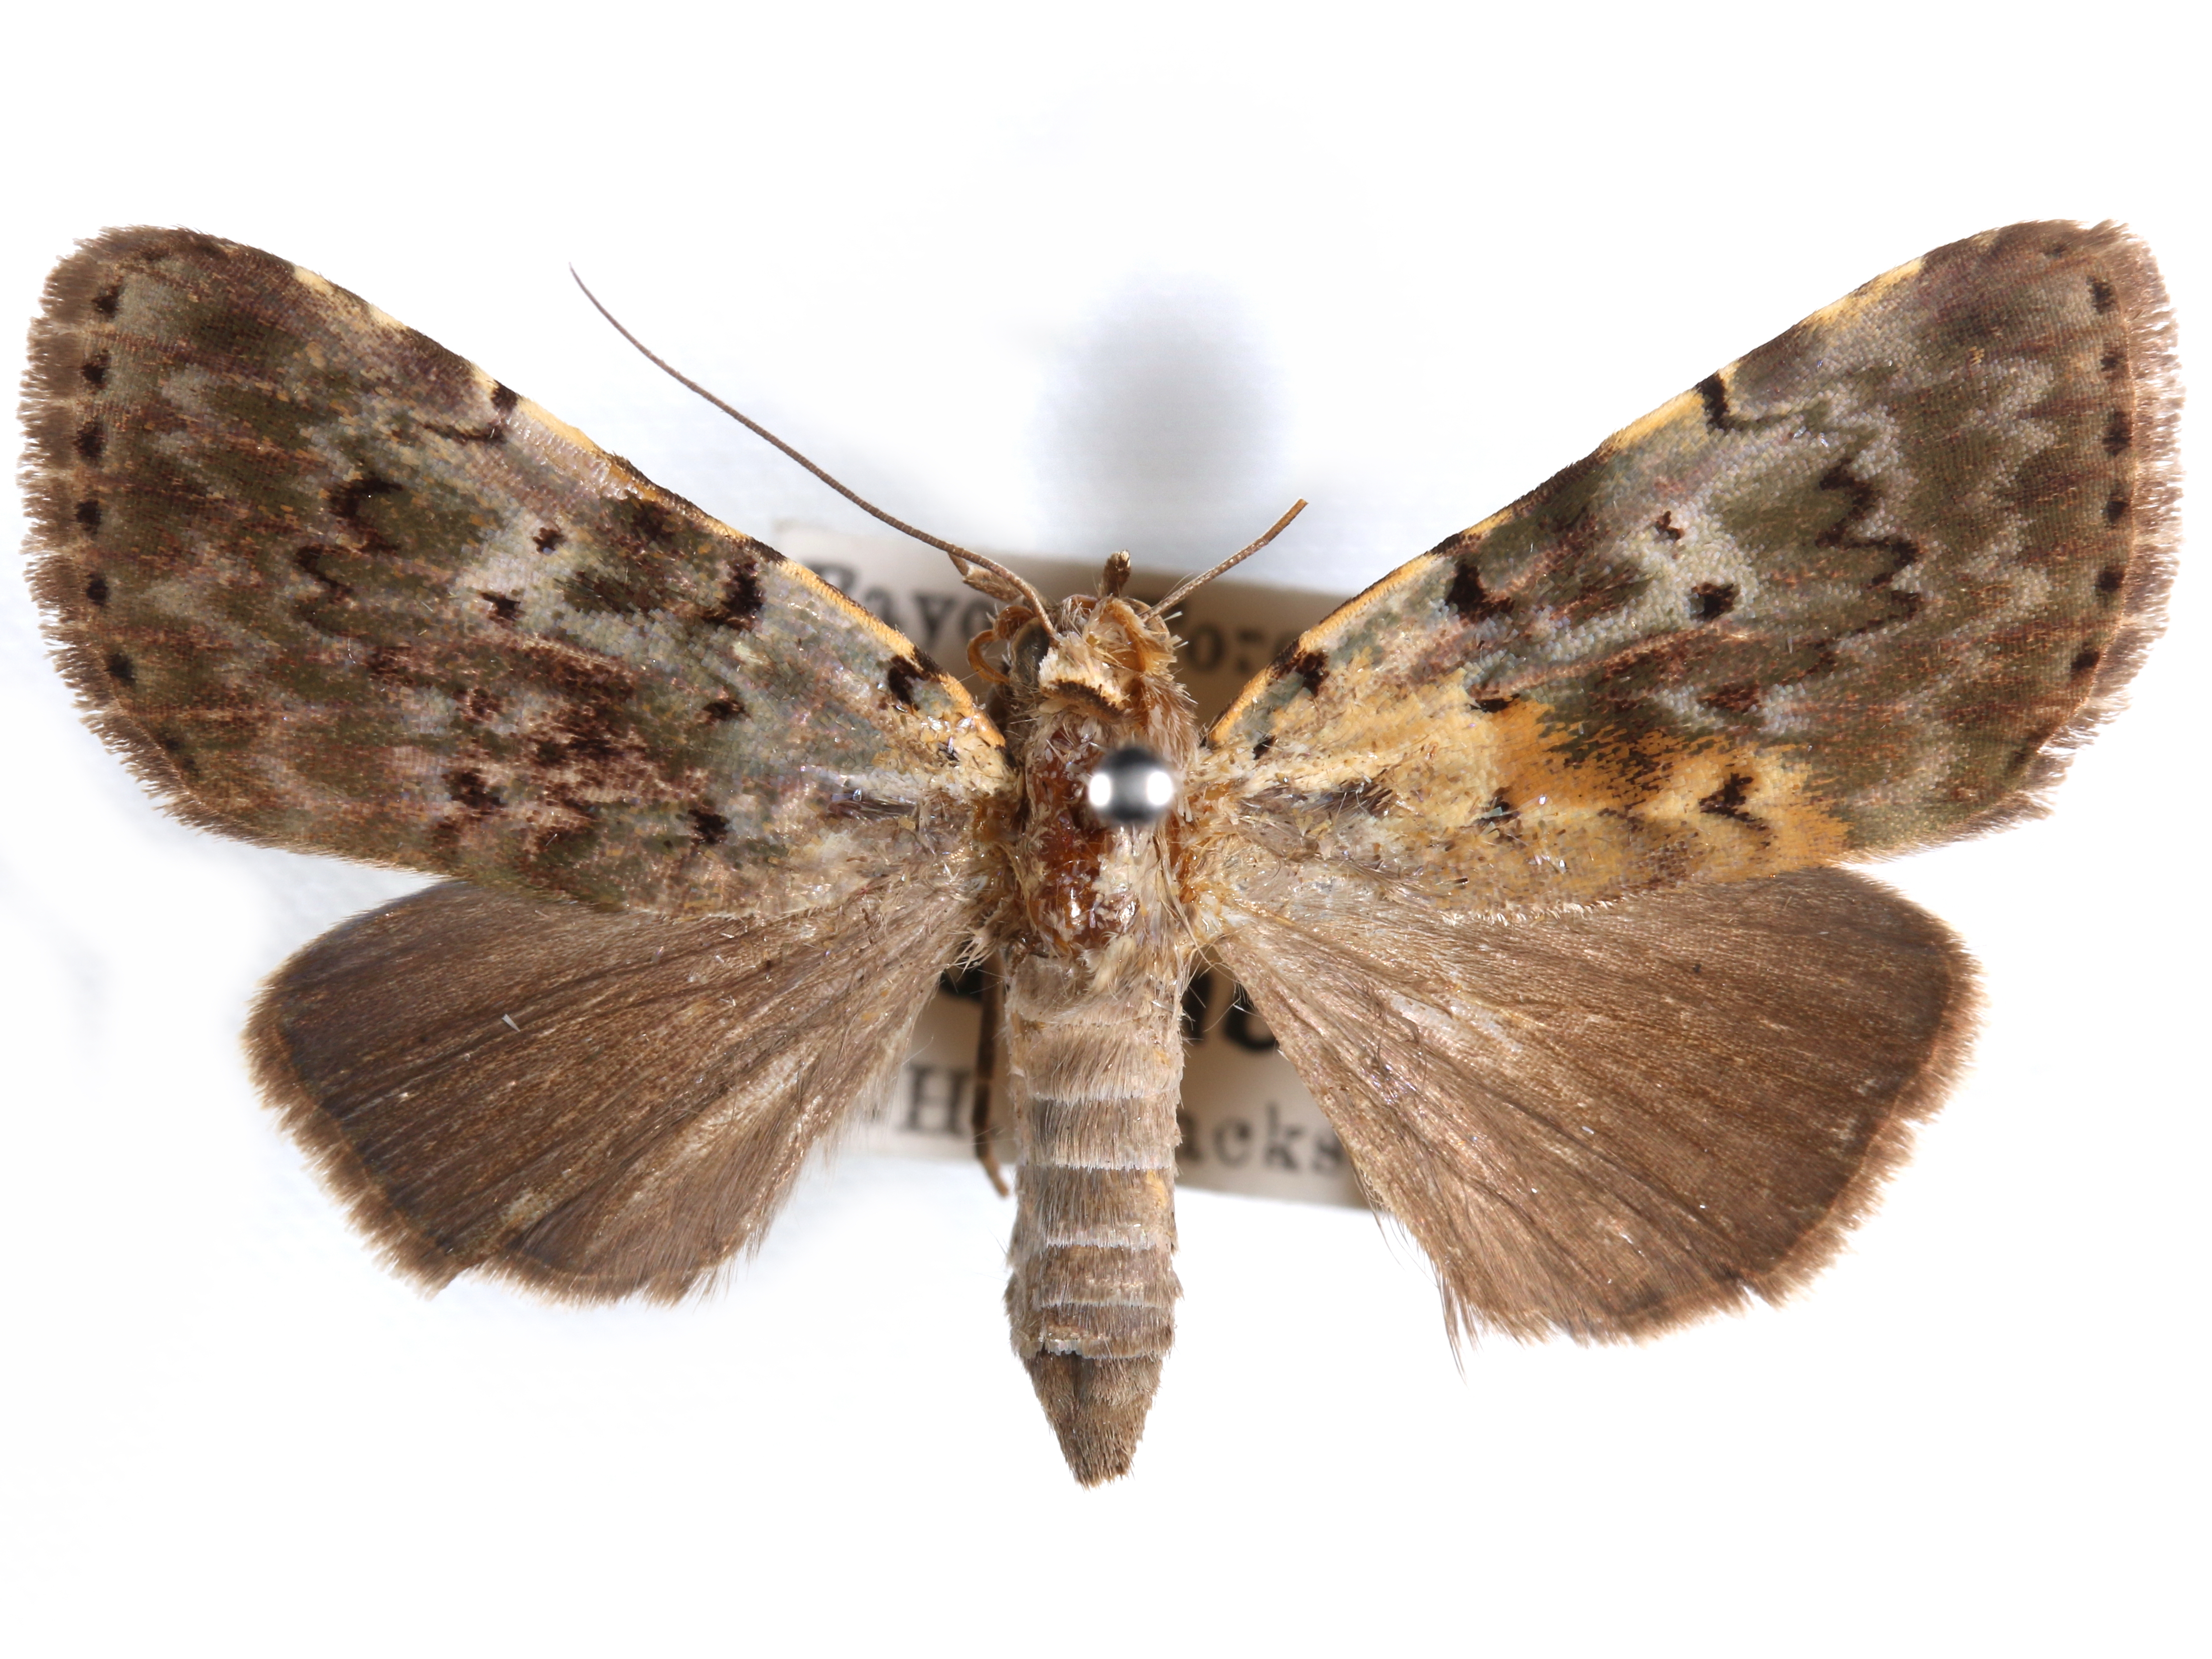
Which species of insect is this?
Eudrapa mollis
